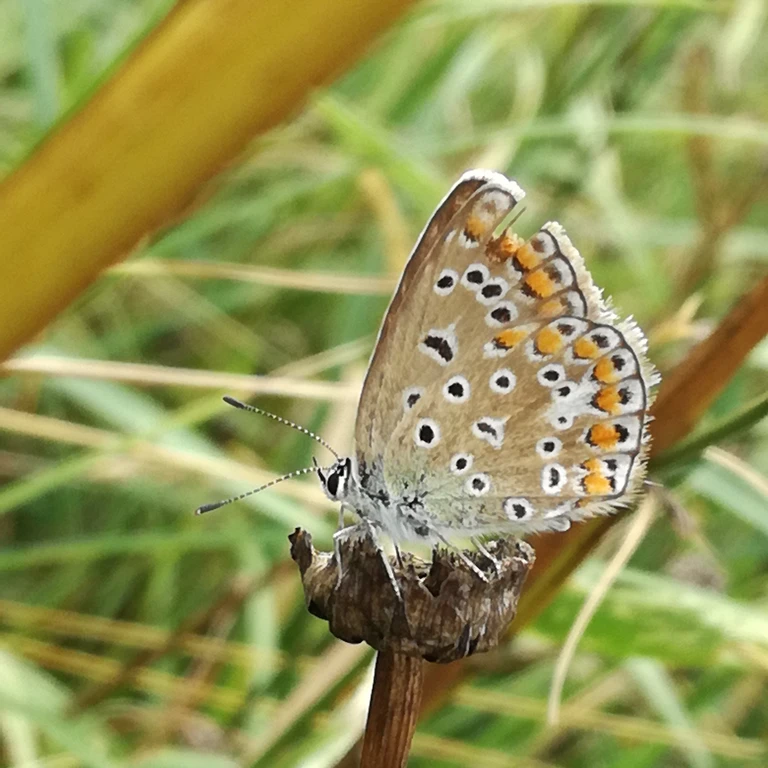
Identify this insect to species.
Polyommatus icarus
